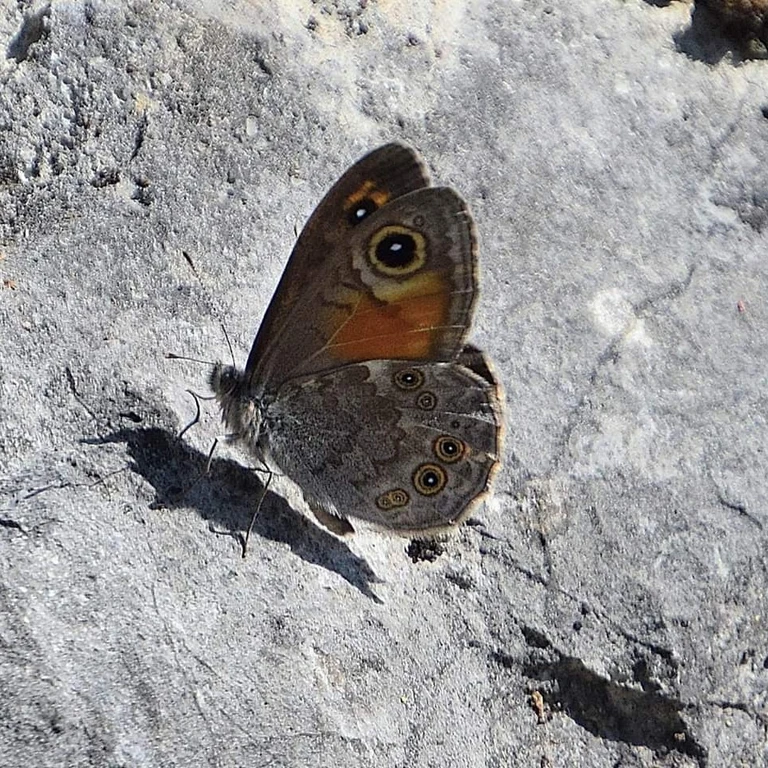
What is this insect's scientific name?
Lasiommata maera (also Pararge maera)
